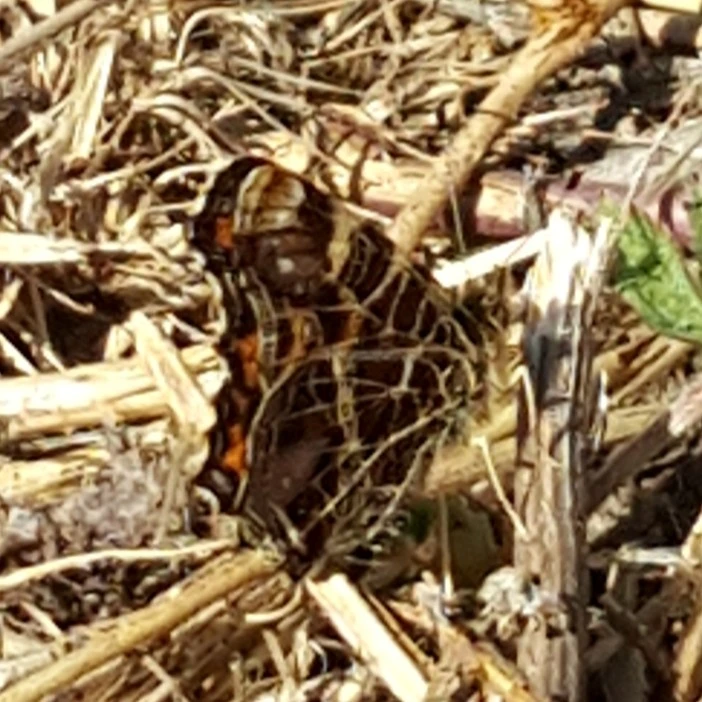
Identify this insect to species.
Araschnia levana
